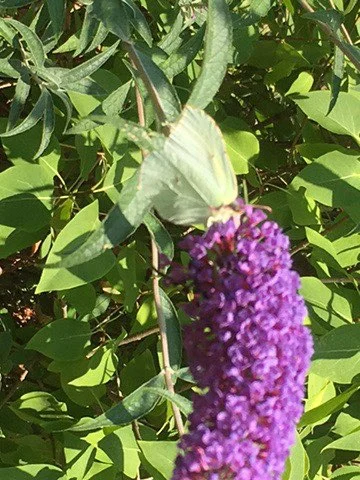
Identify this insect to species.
Gonepteryx rhamni
